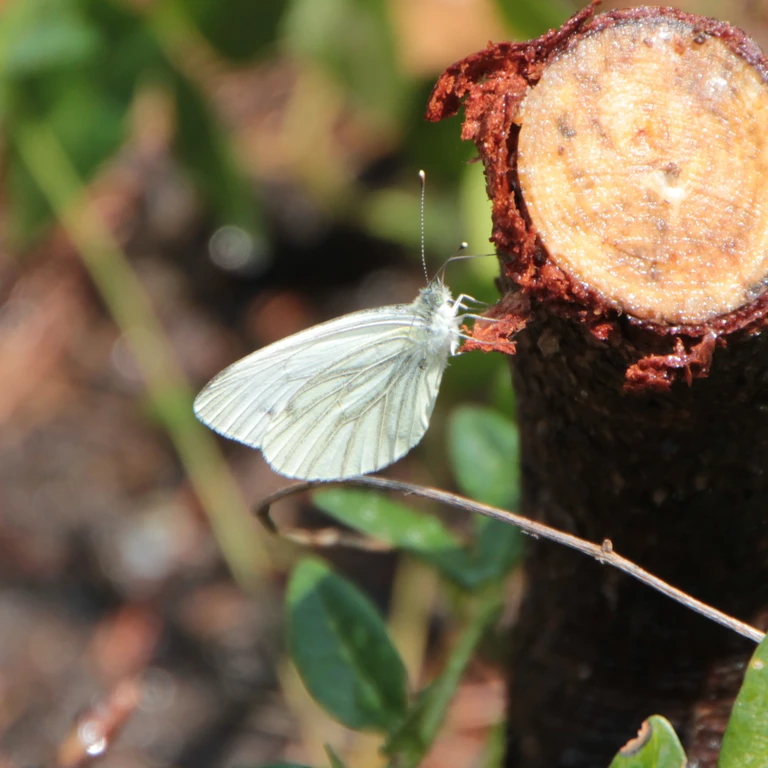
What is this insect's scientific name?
Pieris napi
